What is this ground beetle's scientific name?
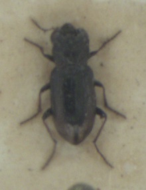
Notiophilus biguttatus
